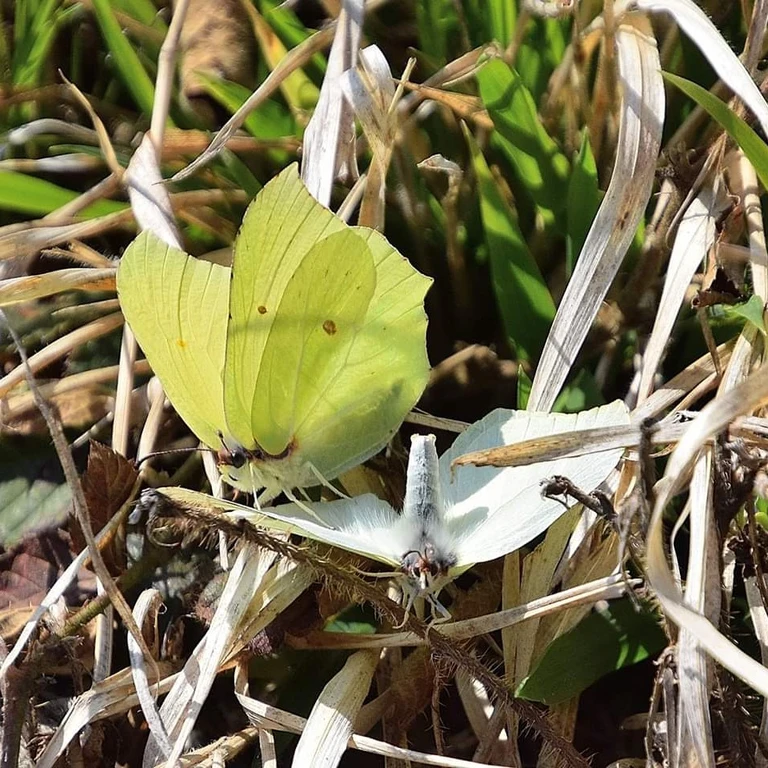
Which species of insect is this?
Gonepteryx rhamni
